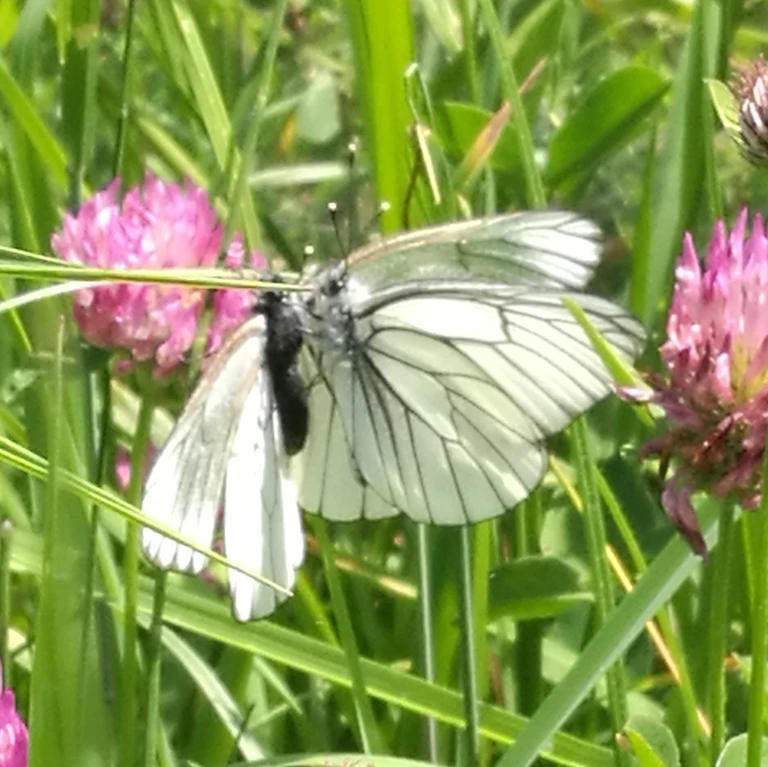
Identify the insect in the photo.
Aporia crataegi
